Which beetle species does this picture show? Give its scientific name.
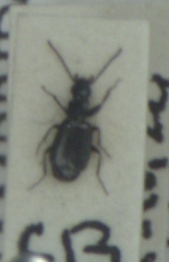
Microlestes maurus
